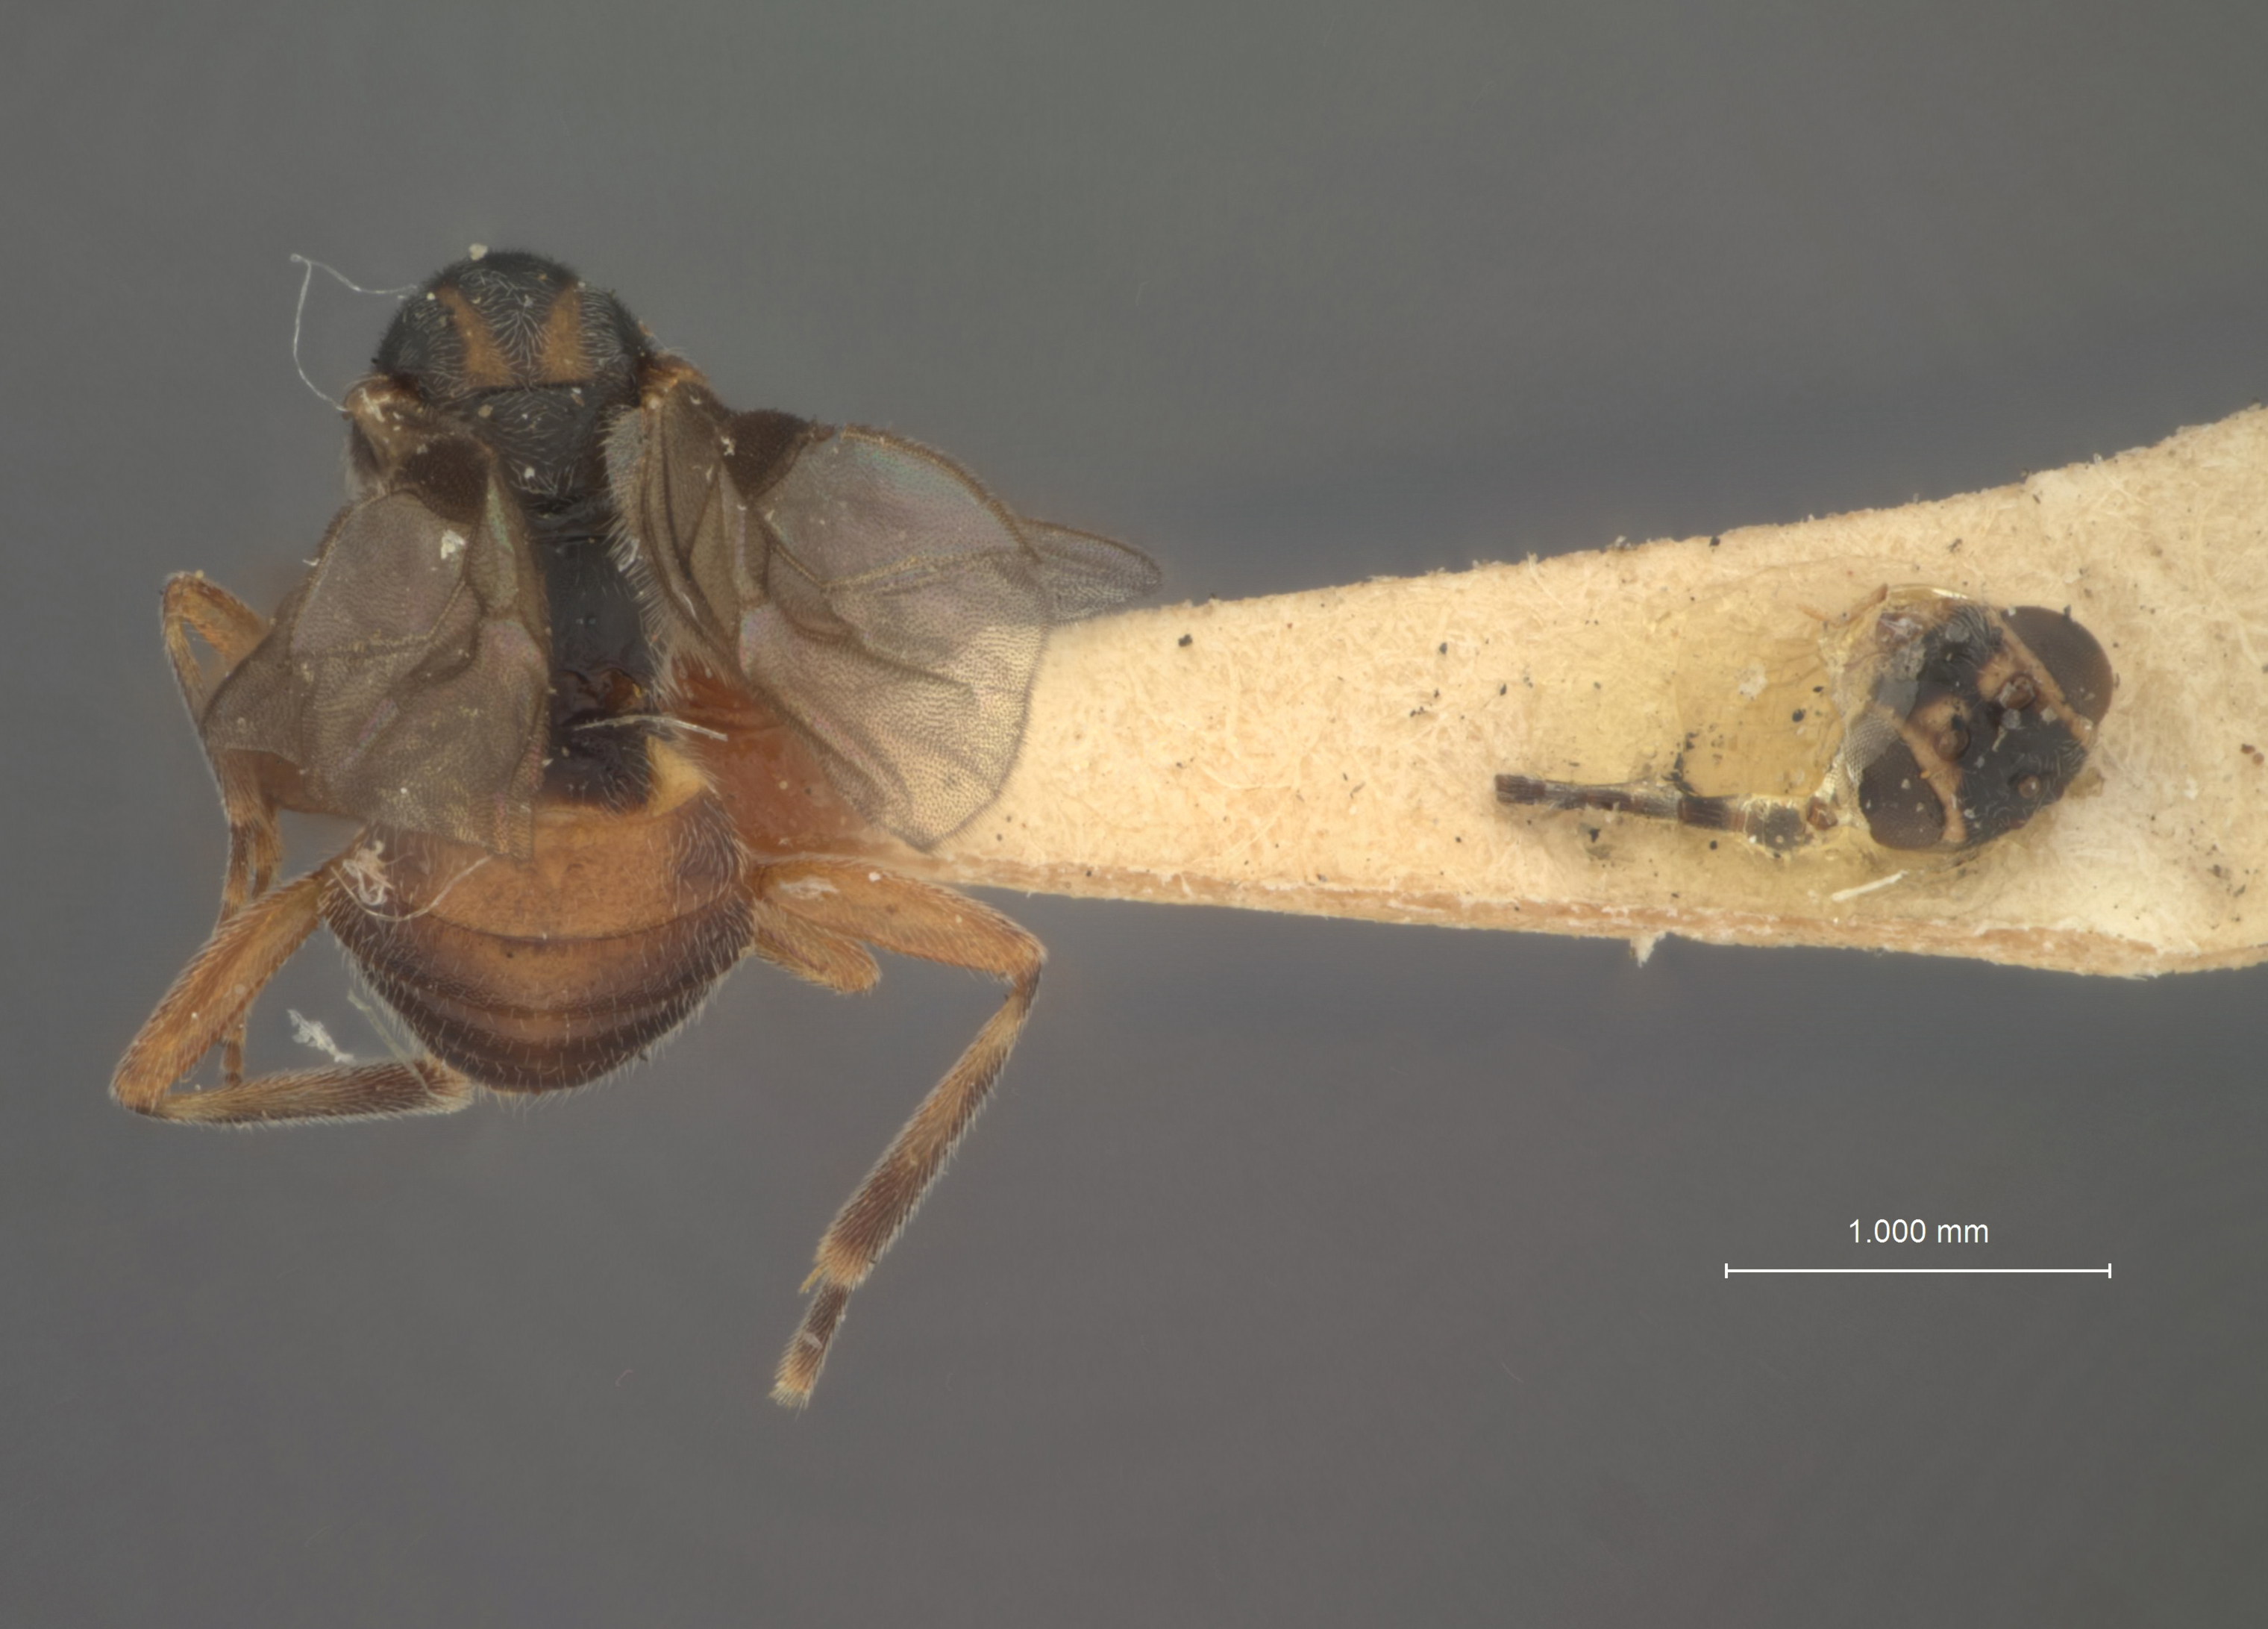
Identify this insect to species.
Habrobracon mali
